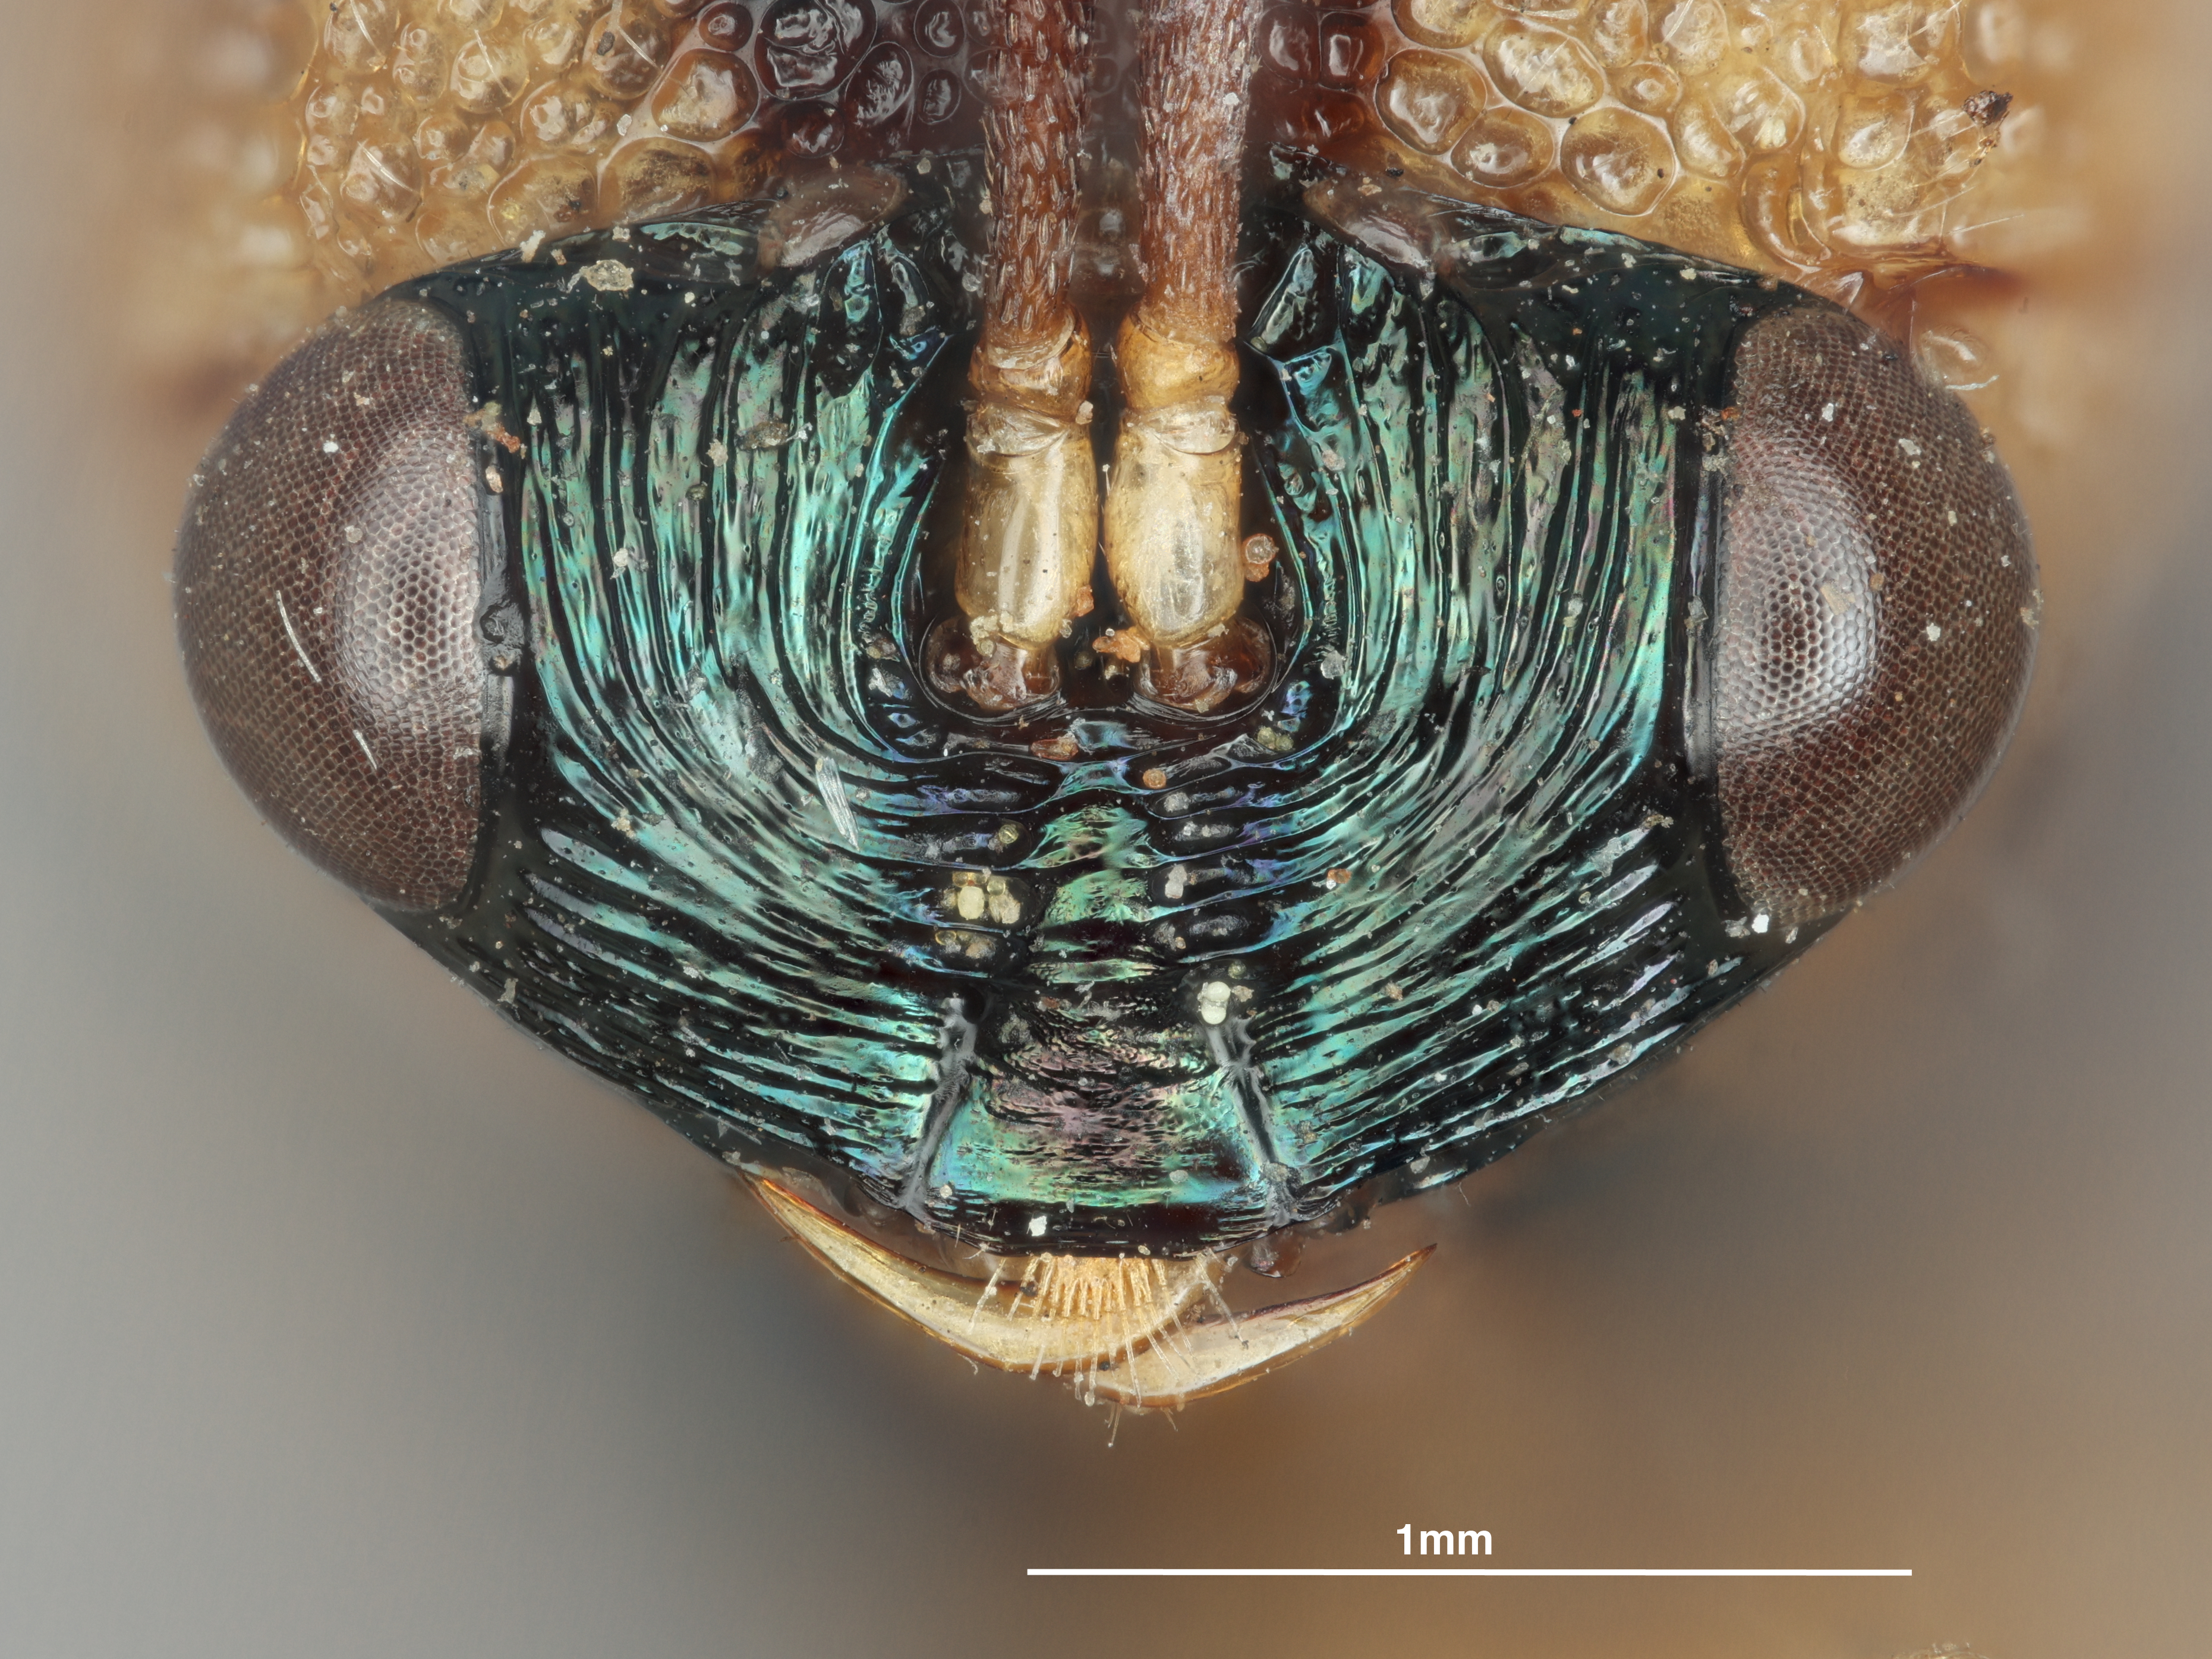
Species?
Schizaspidia septentrionalis
